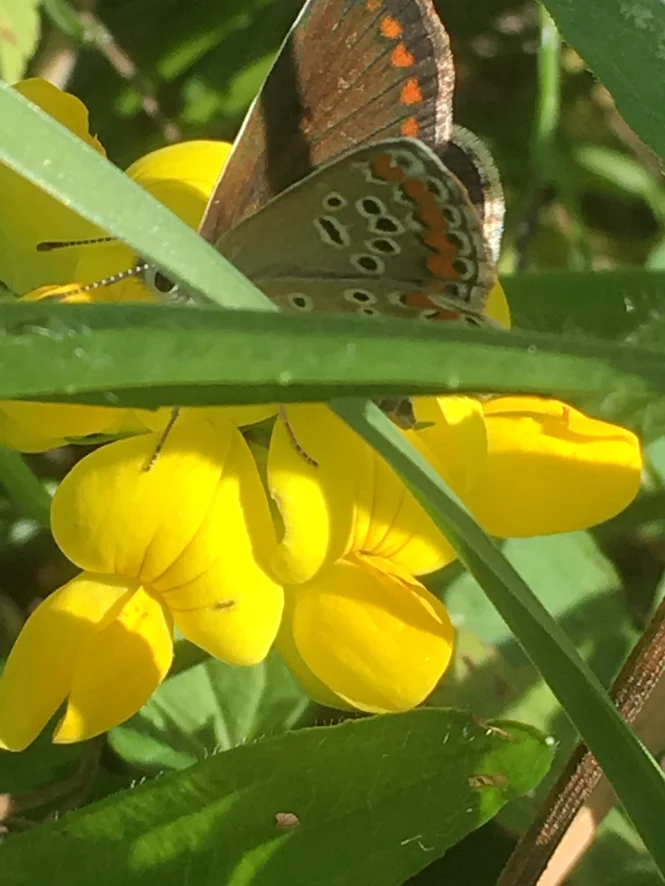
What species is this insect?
Aricia agestis/artaxerxes
